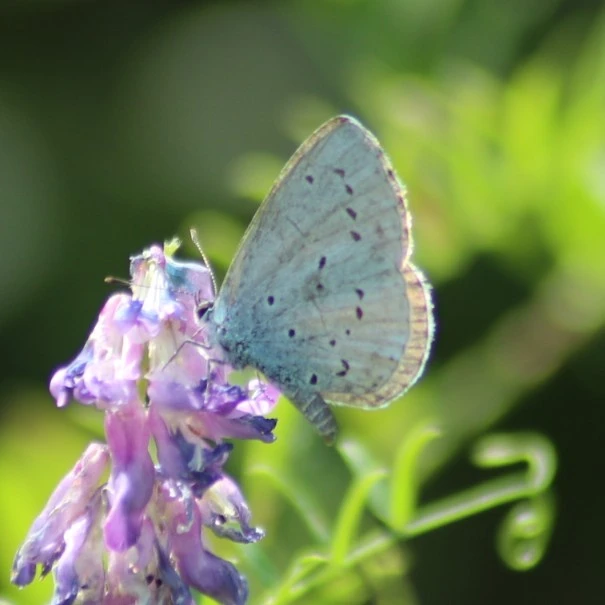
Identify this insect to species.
Celastrina argiolus
